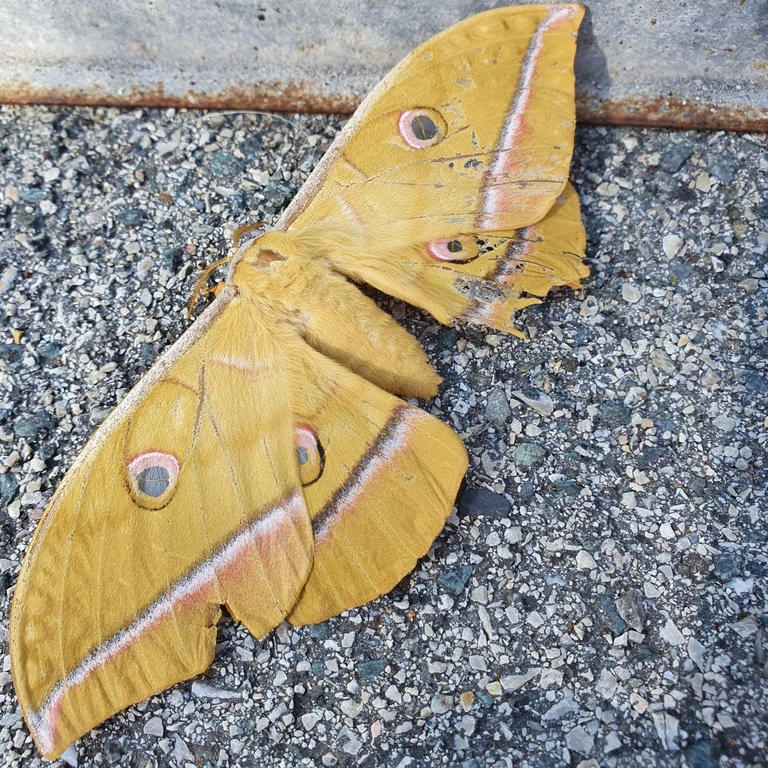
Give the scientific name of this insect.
Antheraea yamamai
